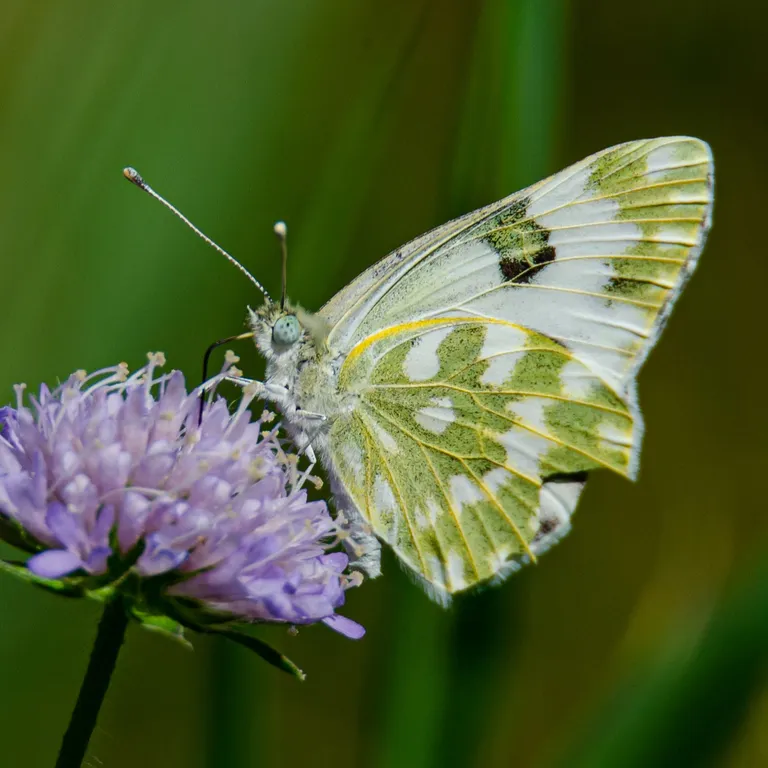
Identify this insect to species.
Pontia edusa
